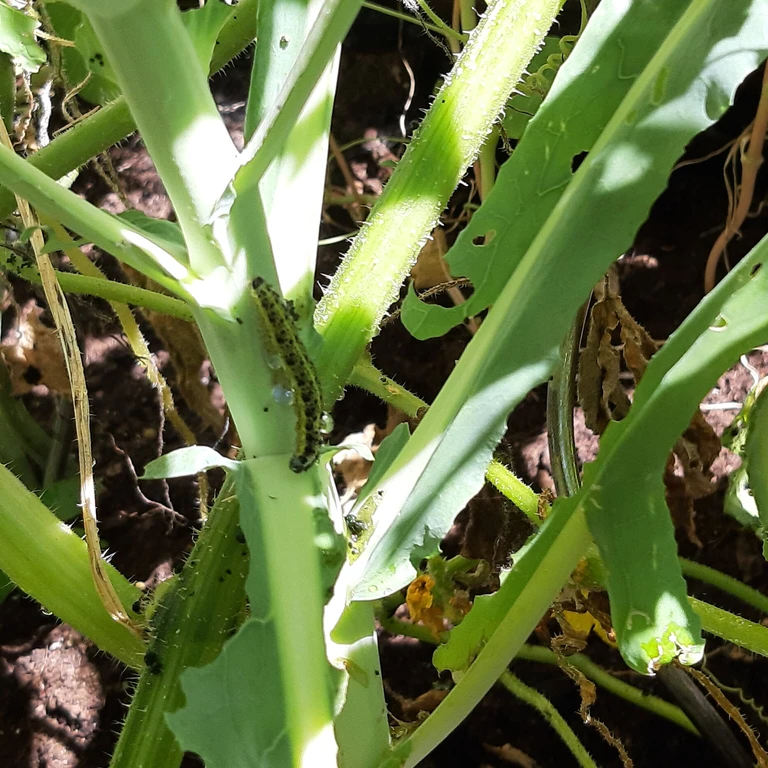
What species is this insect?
Pieris brassicae
